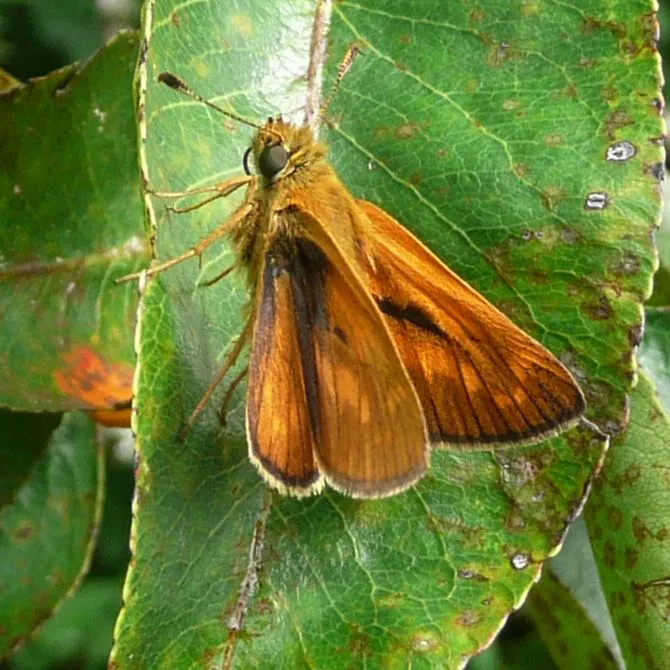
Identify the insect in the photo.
Ochlodes sylvanus (also Ochlodes venata)
